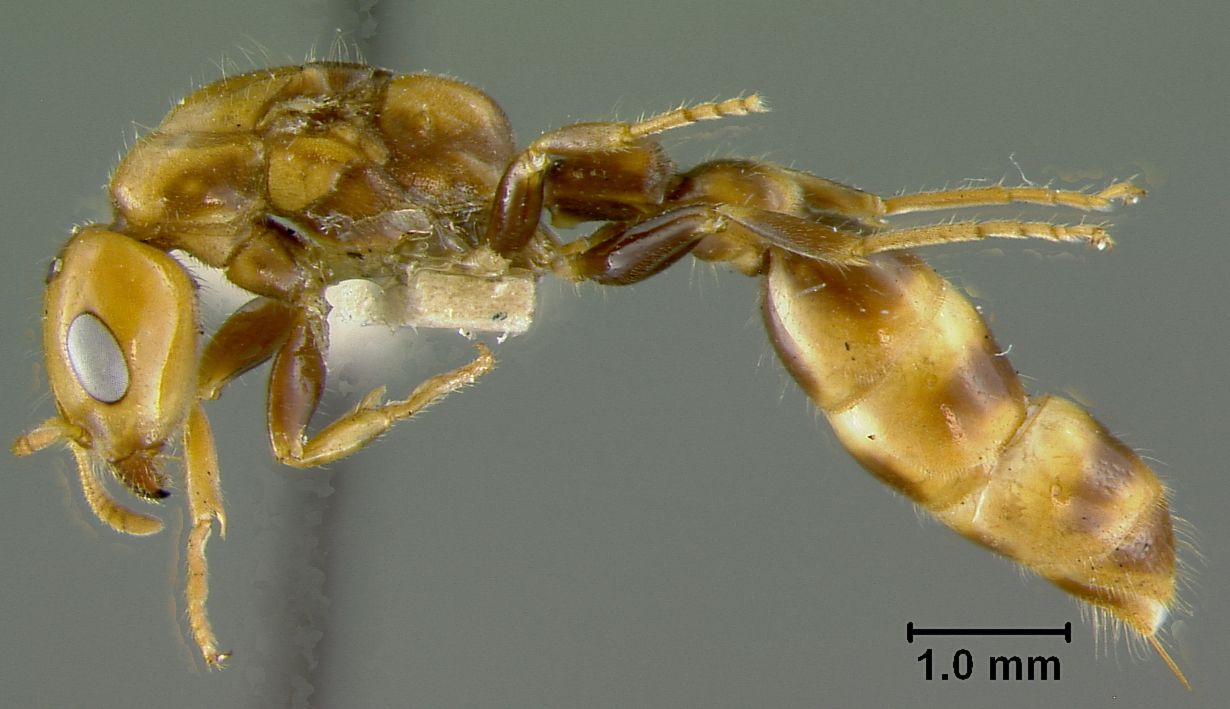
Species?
Pseudomyrma damnosa
